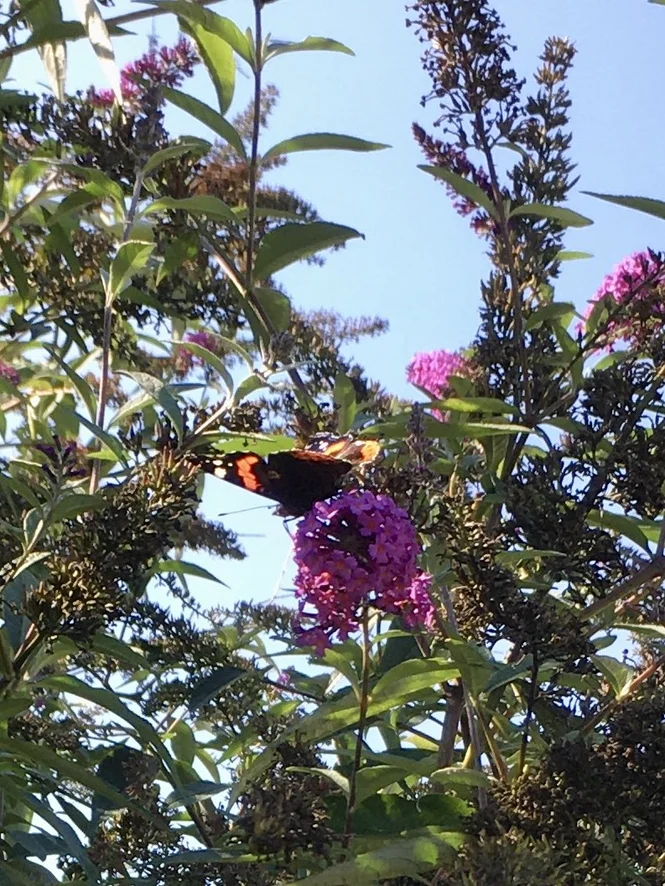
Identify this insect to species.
Vanessa atalanta
